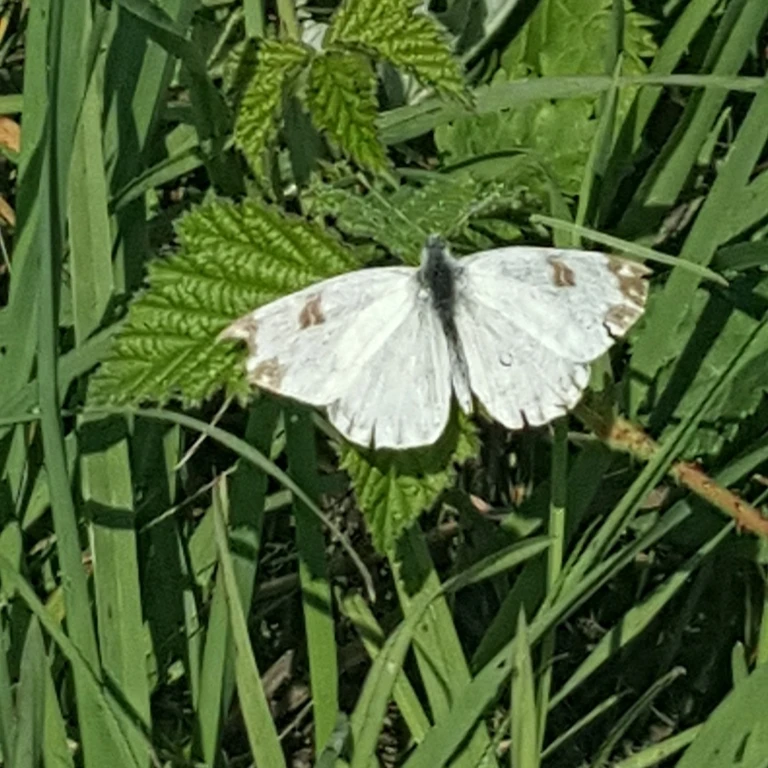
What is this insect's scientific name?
Pontia edusa
